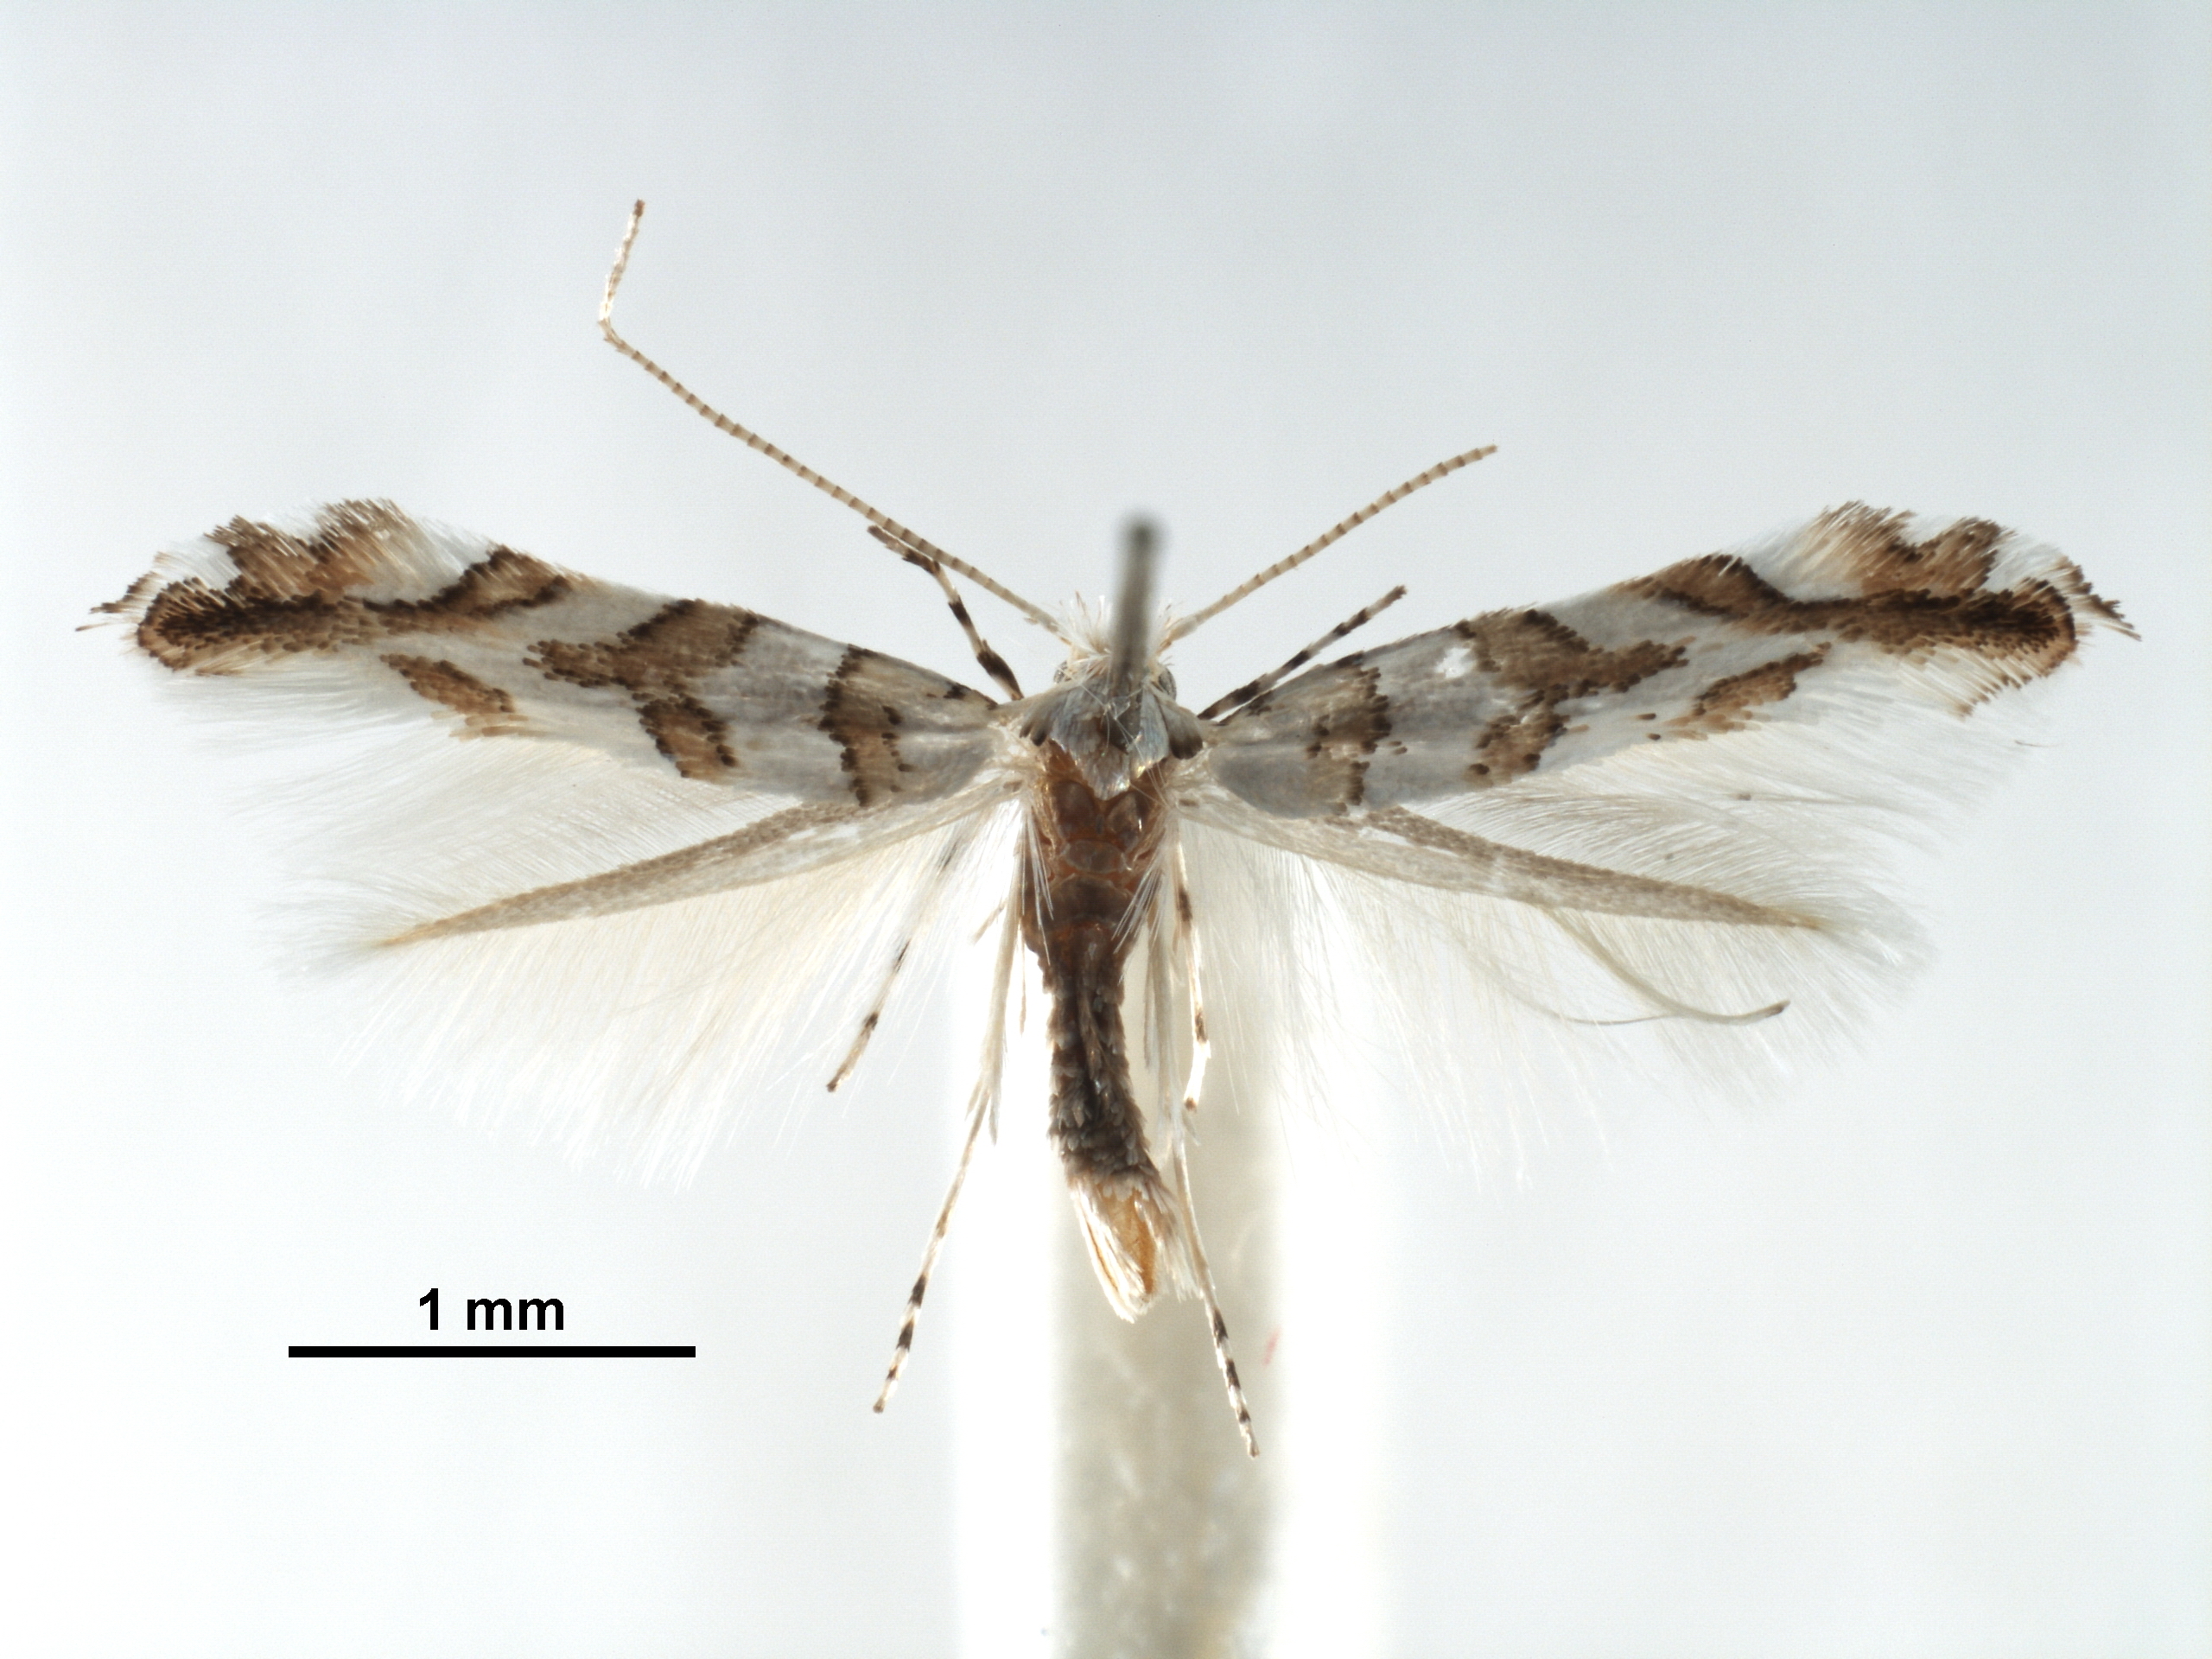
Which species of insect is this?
Phyllonorycter saportella
